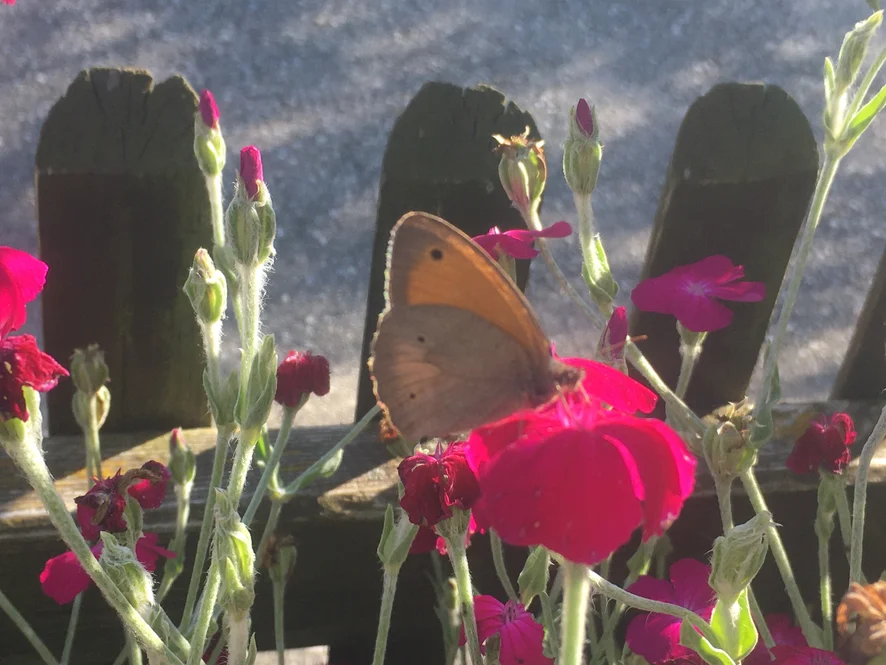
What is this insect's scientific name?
Maniola jurtina
